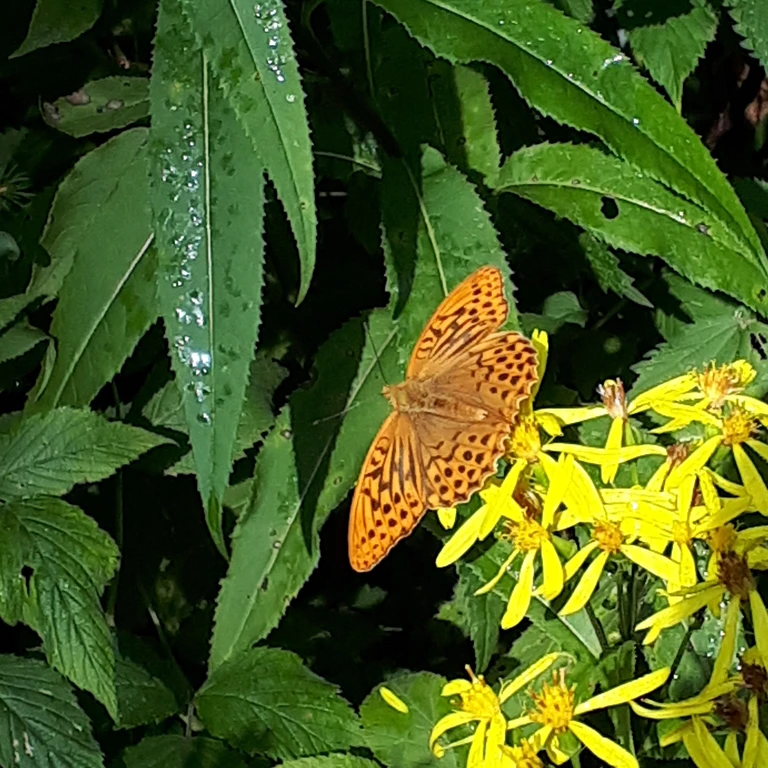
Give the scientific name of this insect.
Argynnis paphia
